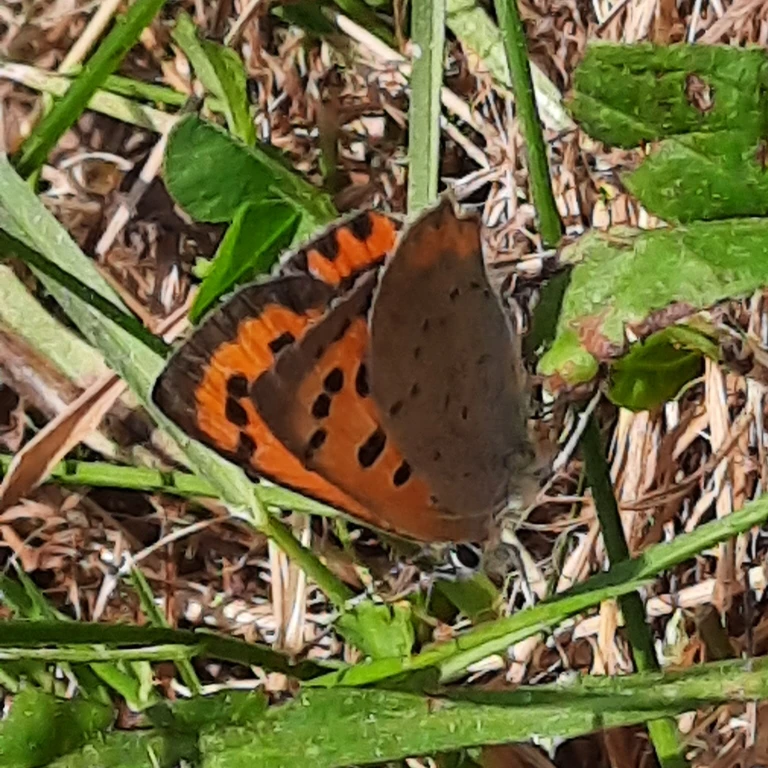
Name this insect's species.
Lycaena phlaeas
